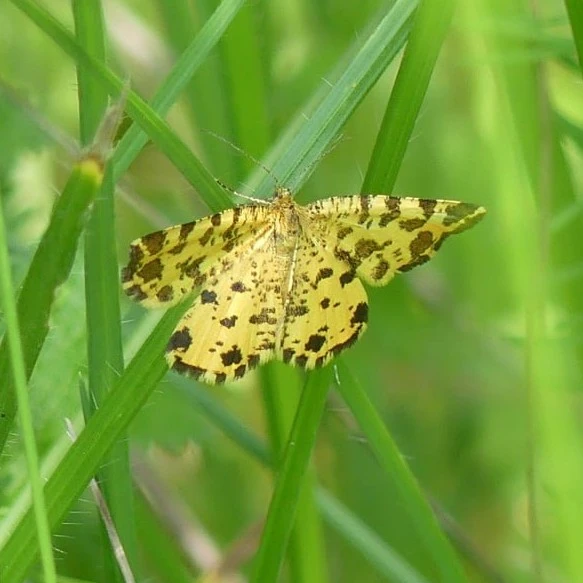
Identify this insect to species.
Pseudopanthera macularia
